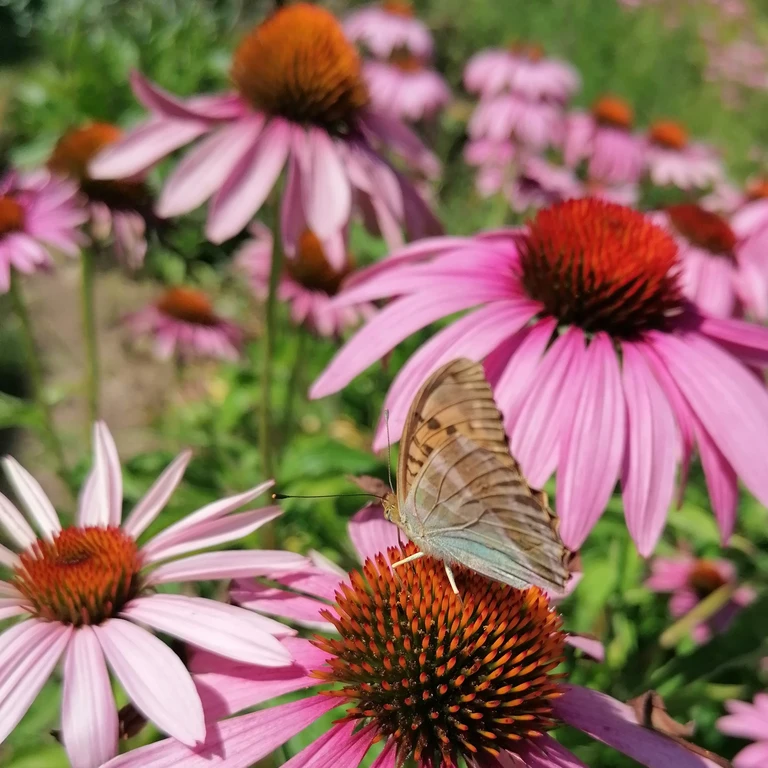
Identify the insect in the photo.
Argynnis paphia
